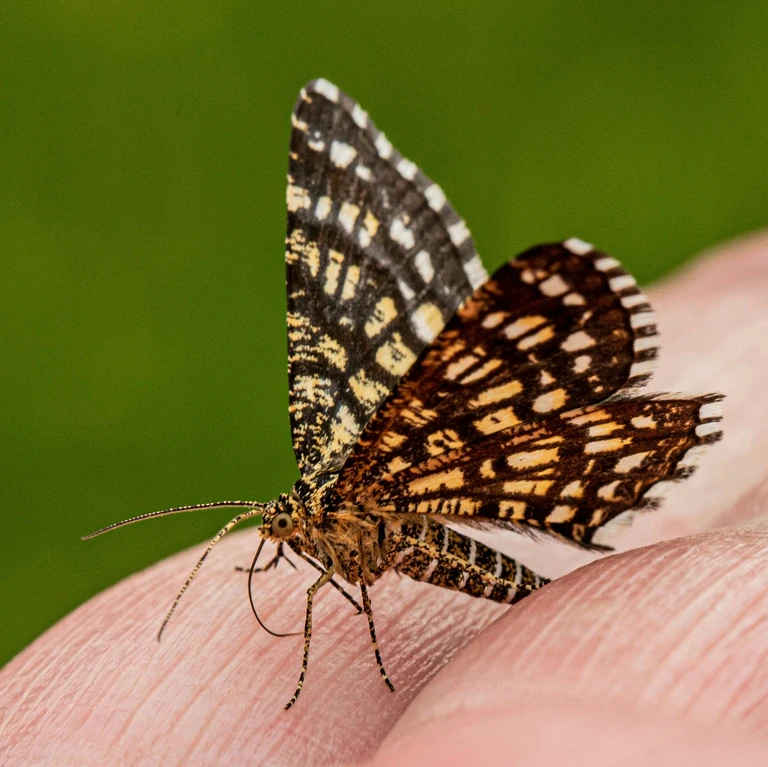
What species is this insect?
Chiasmia clathrata
